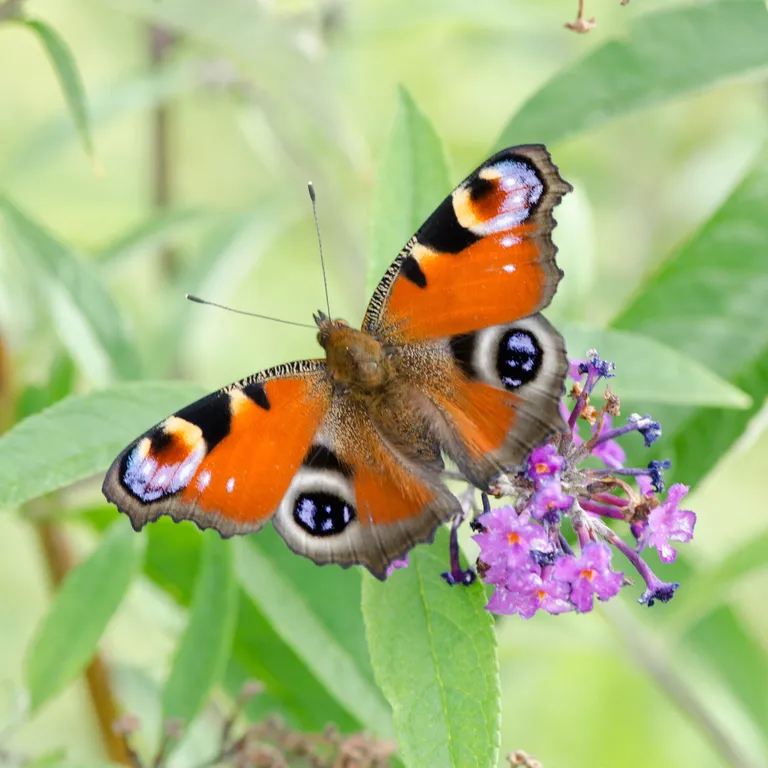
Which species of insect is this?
Aglais io
